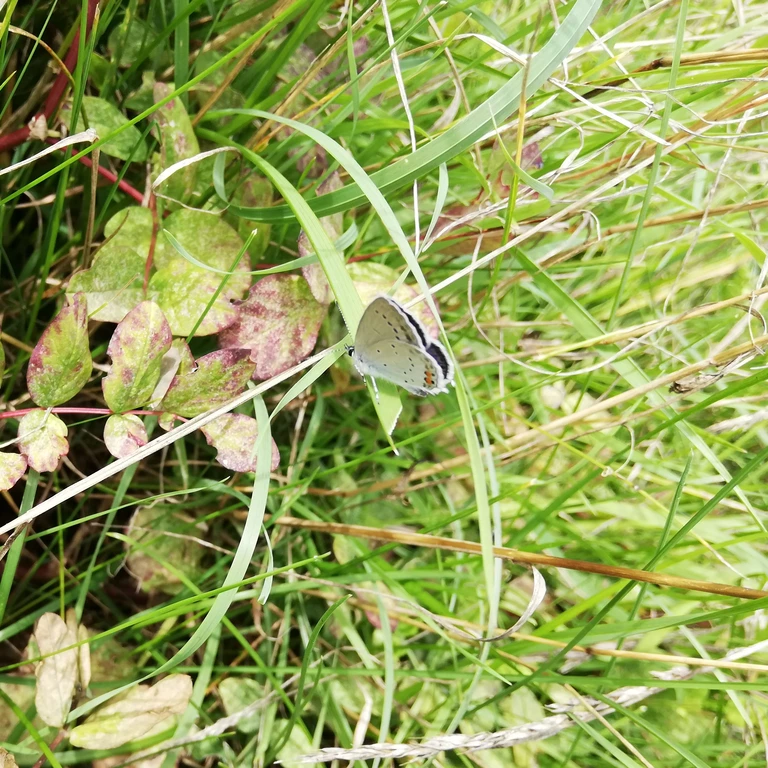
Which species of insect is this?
Cupido argiades (also Elkalyce argiades)
